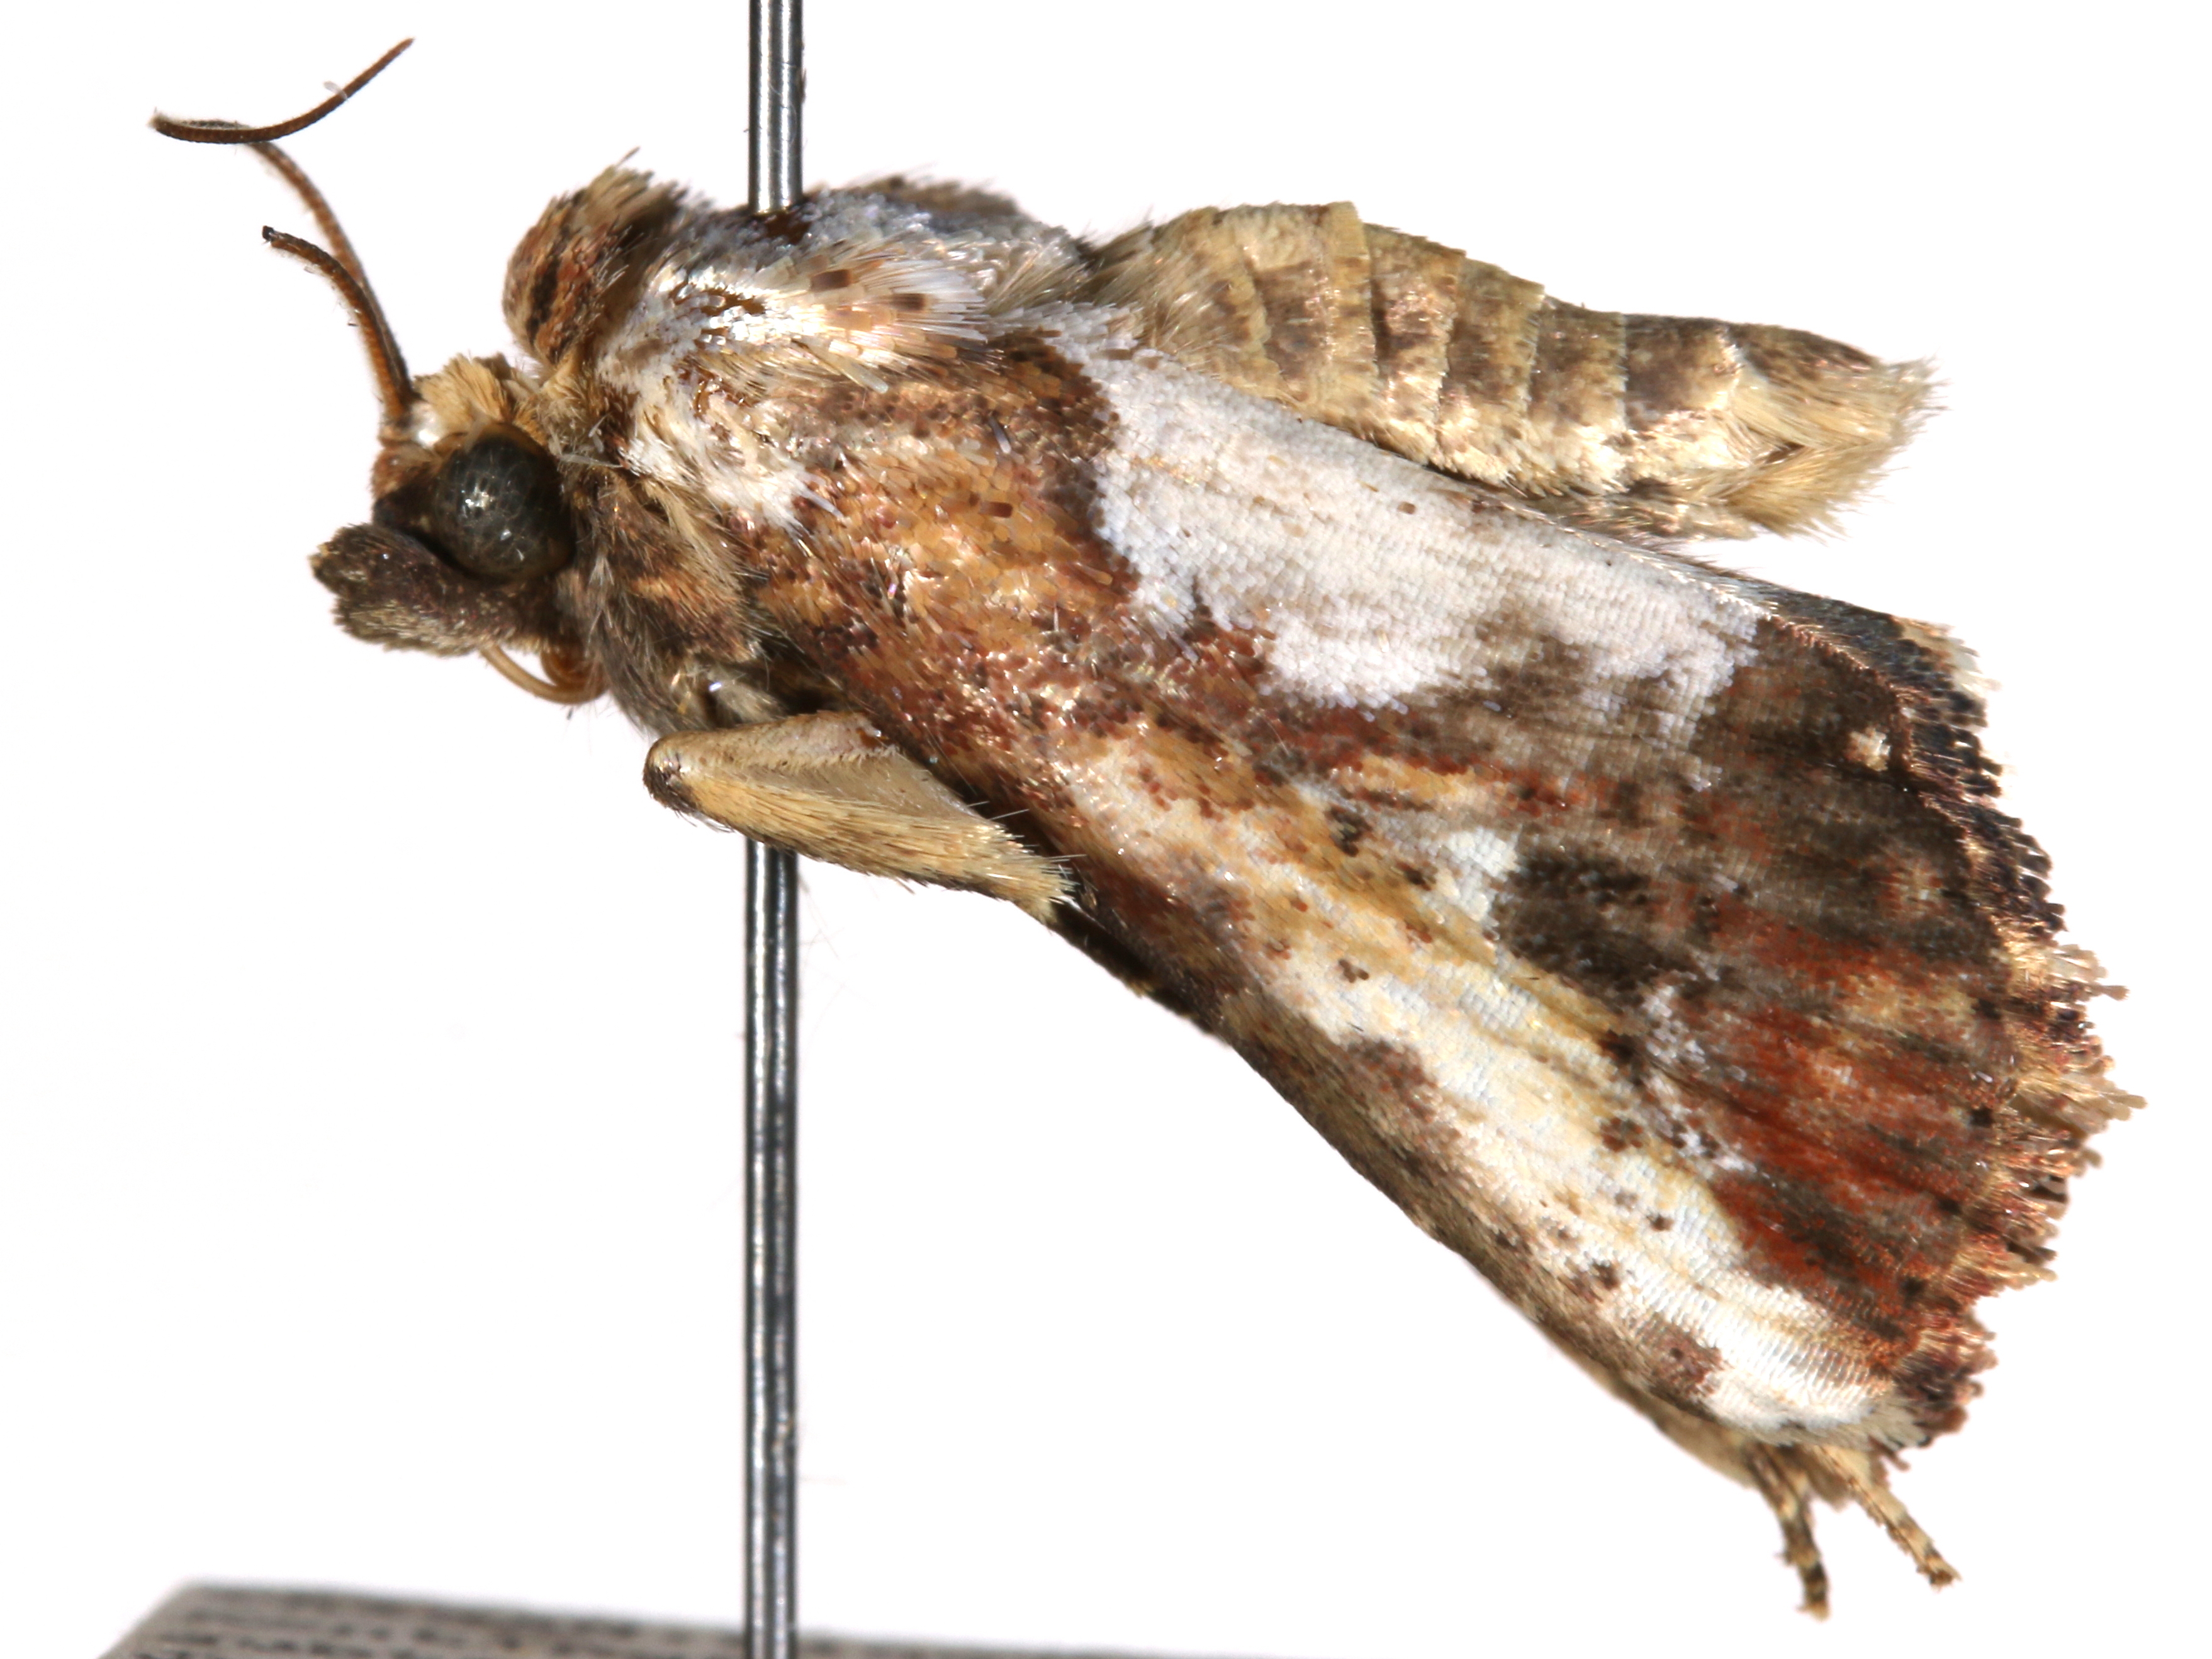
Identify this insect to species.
Bagada poliomera
